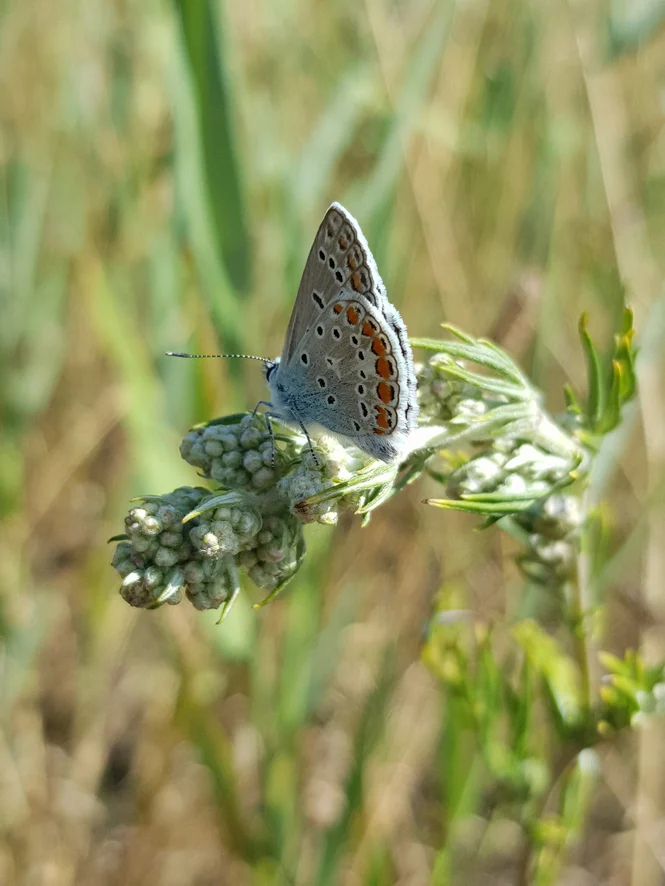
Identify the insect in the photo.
Polyommatus icarus
